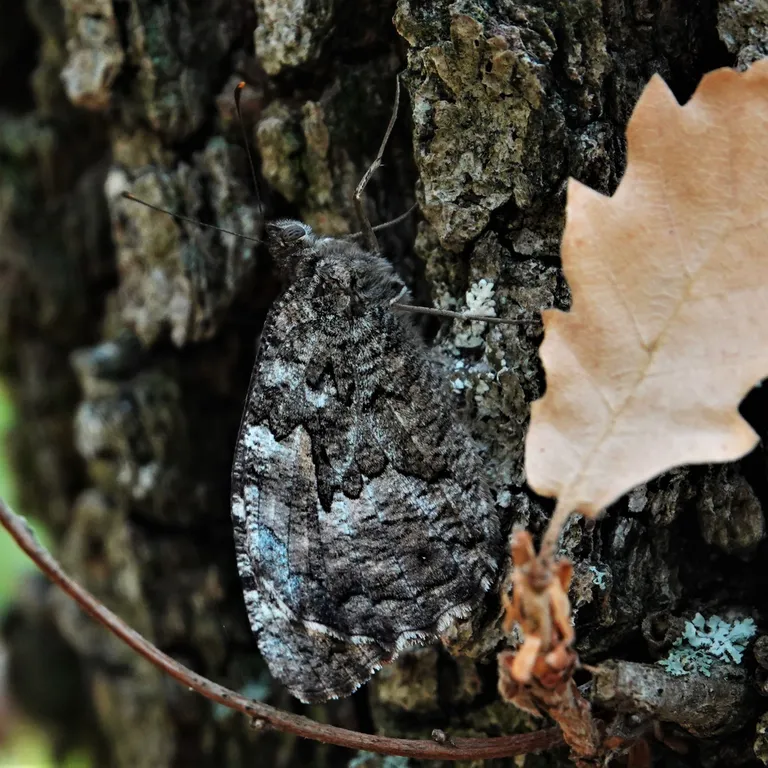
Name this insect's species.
Hipparchia semele
